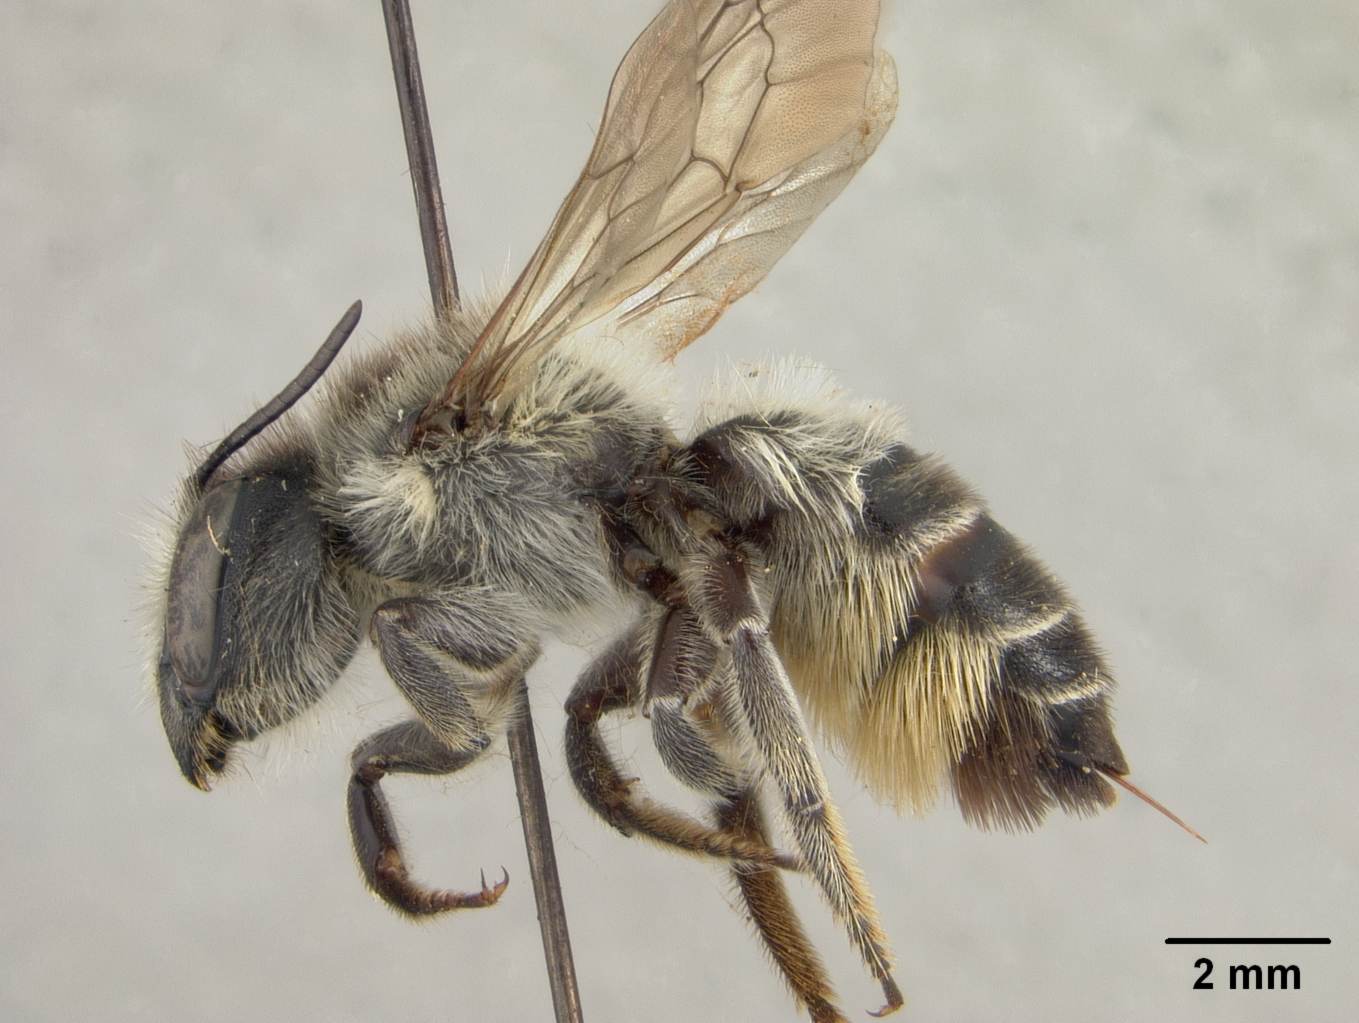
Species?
Megachile polita
